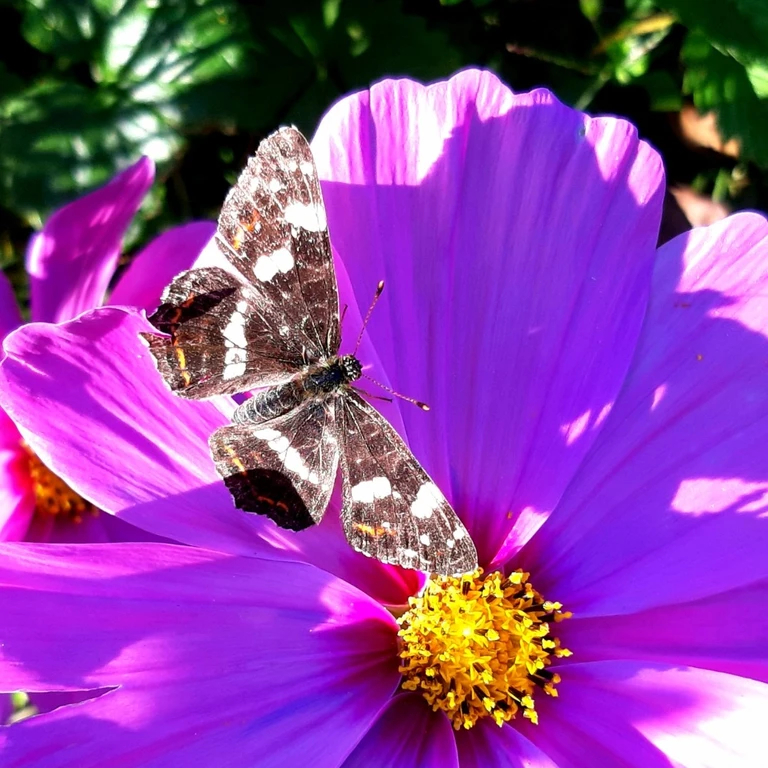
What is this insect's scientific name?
Araschnia levana
